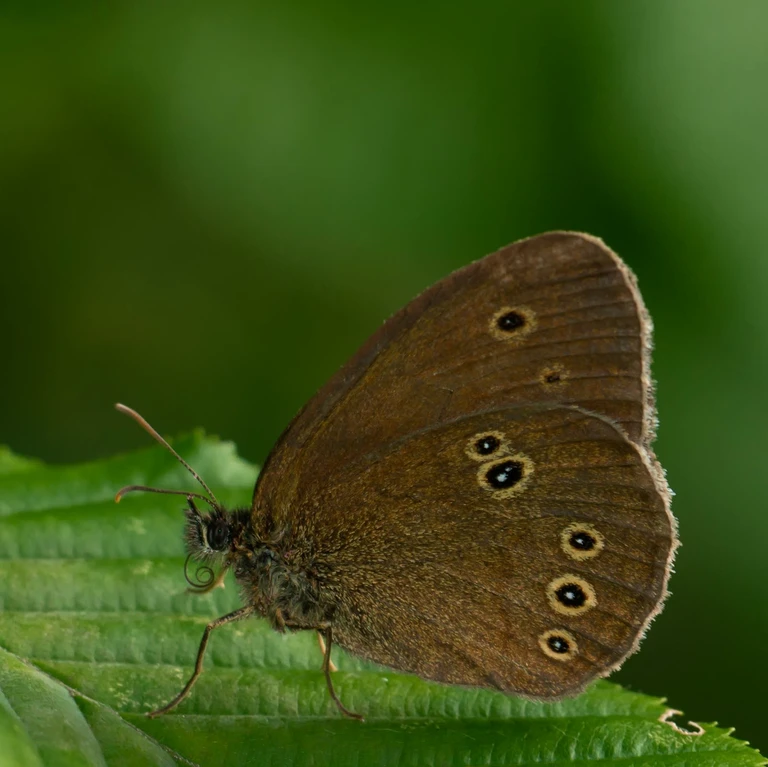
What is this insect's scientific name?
Aphantopus hyperantus
